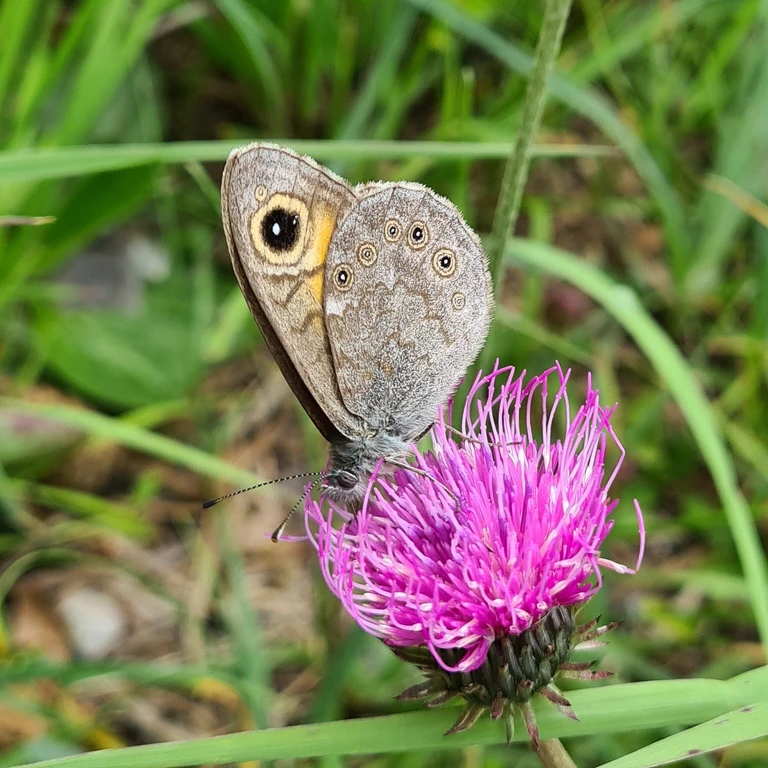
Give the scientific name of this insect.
Lasiommata maera (also Pararge maera)
